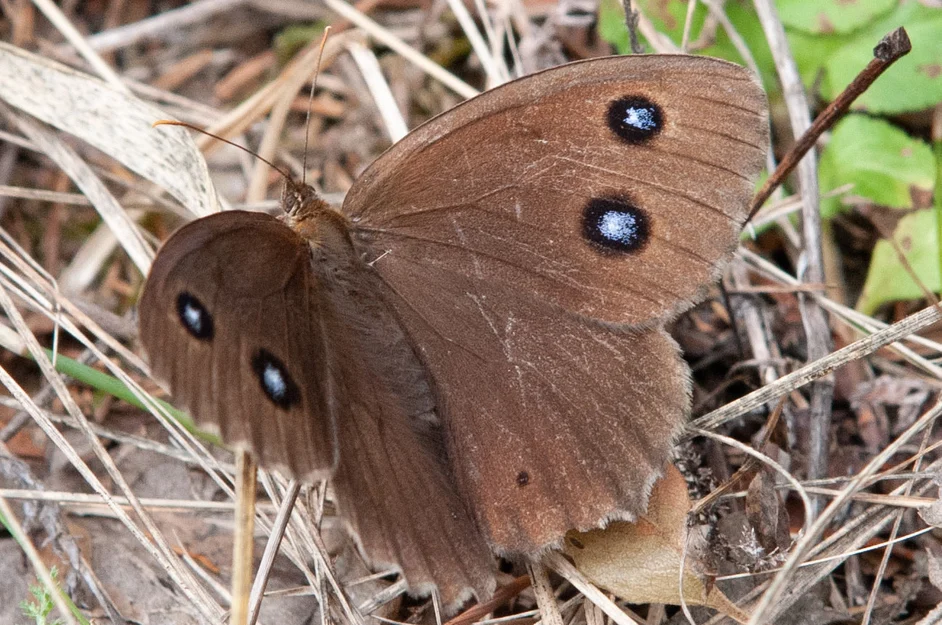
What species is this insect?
Minois dryas
